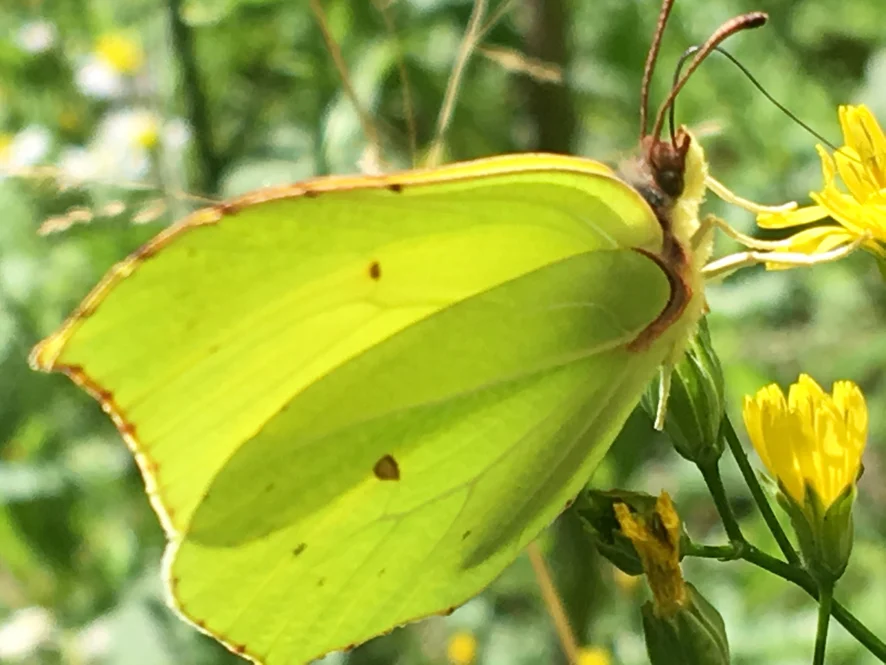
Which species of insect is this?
Gonepteryx rhamni
